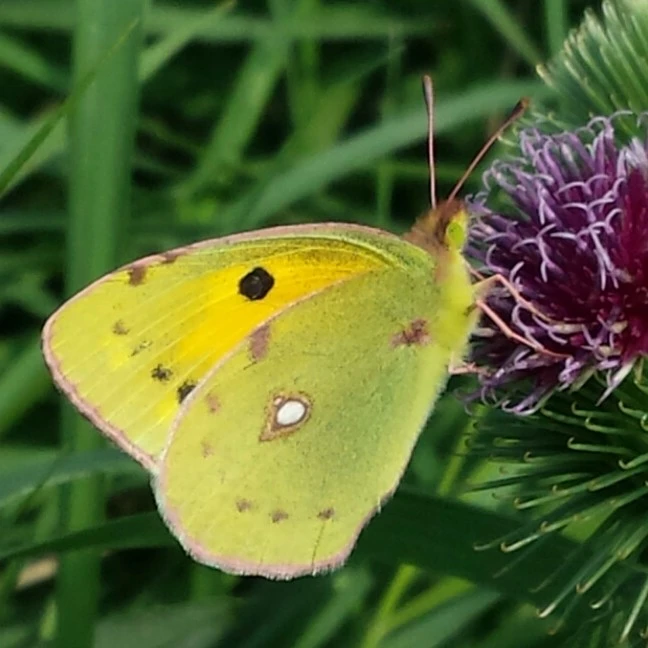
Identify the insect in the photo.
Colias croceus
